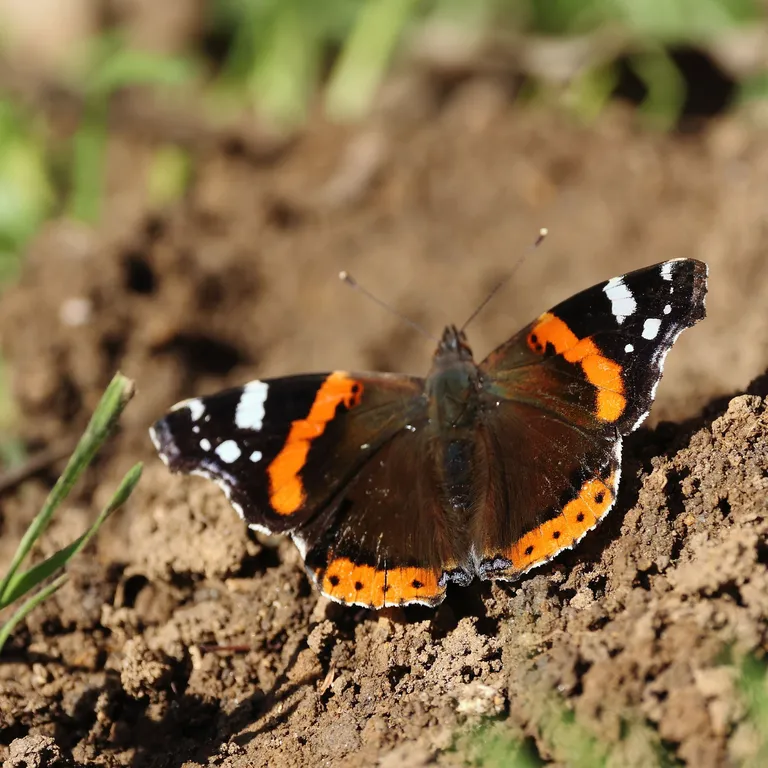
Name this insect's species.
Vanessa atalanta
